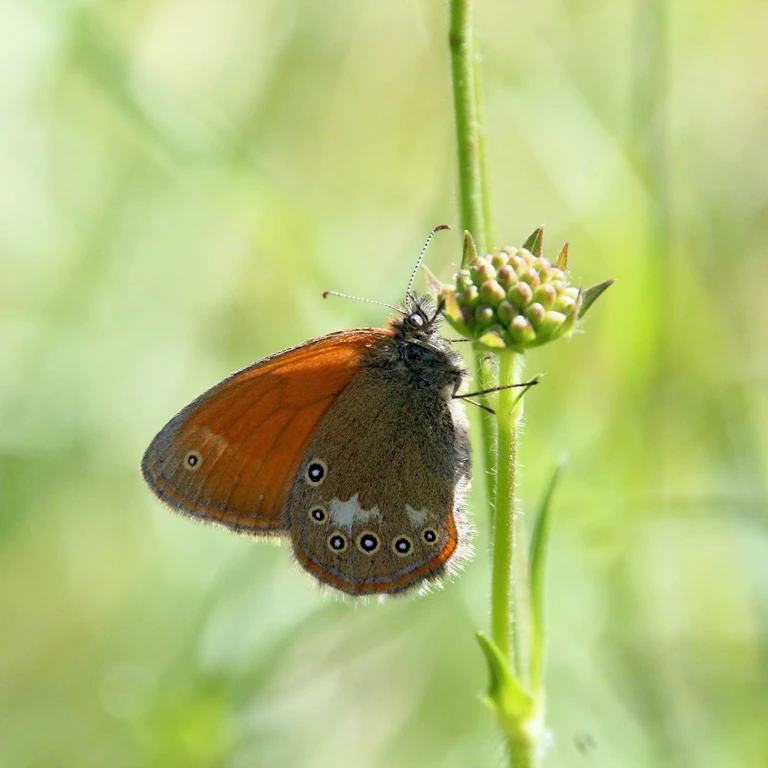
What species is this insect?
Coenonympha glycerion (also Coenonympha iphis)
